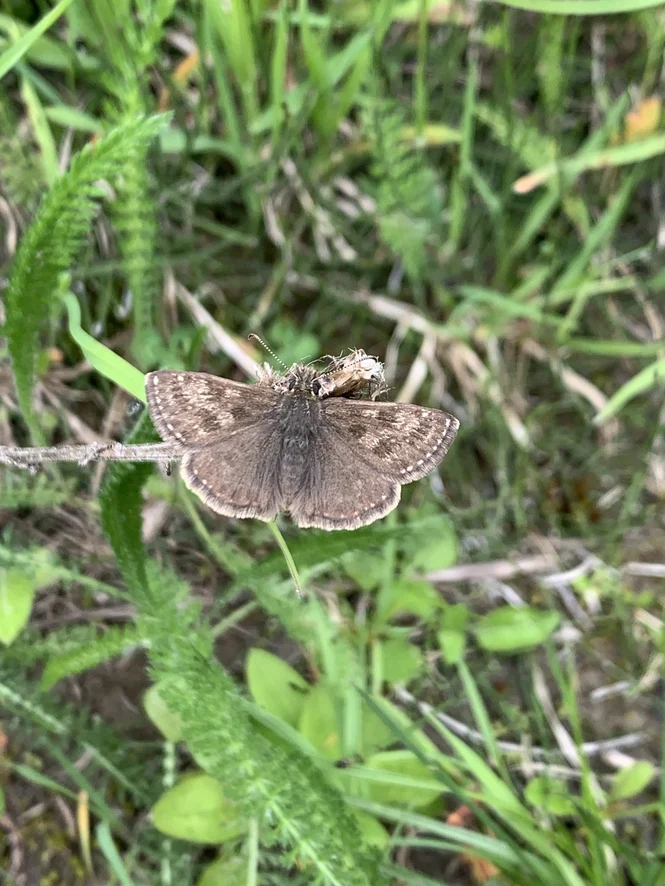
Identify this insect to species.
Erynnis tages
